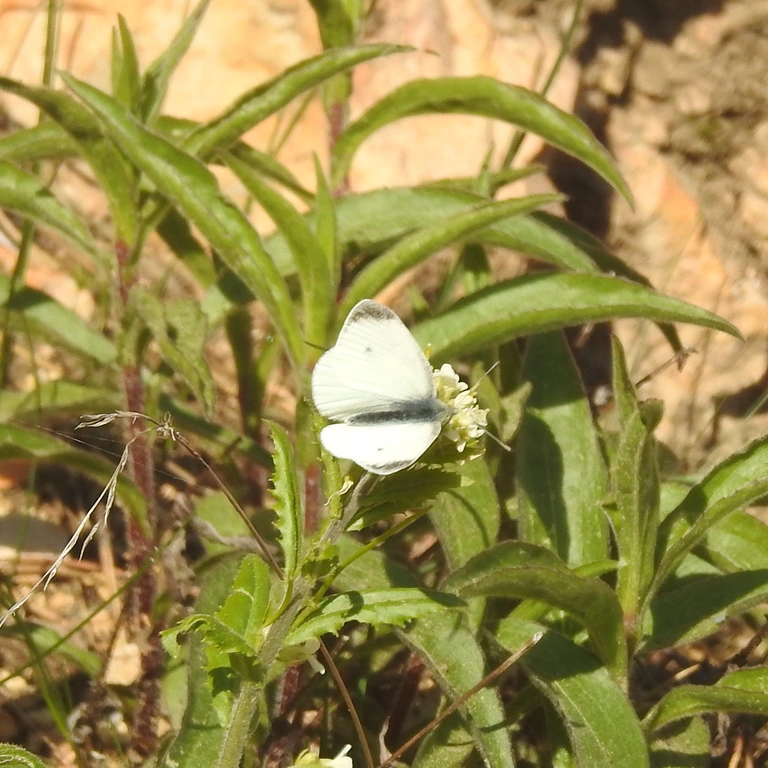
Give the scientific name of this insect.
Pieris rapae
